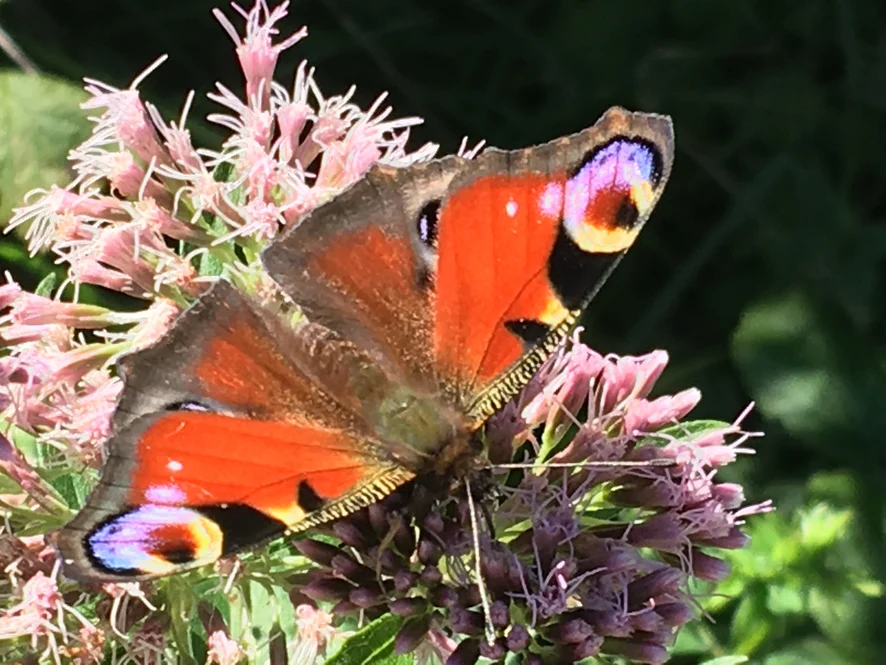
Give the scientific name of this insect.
Aglais io
